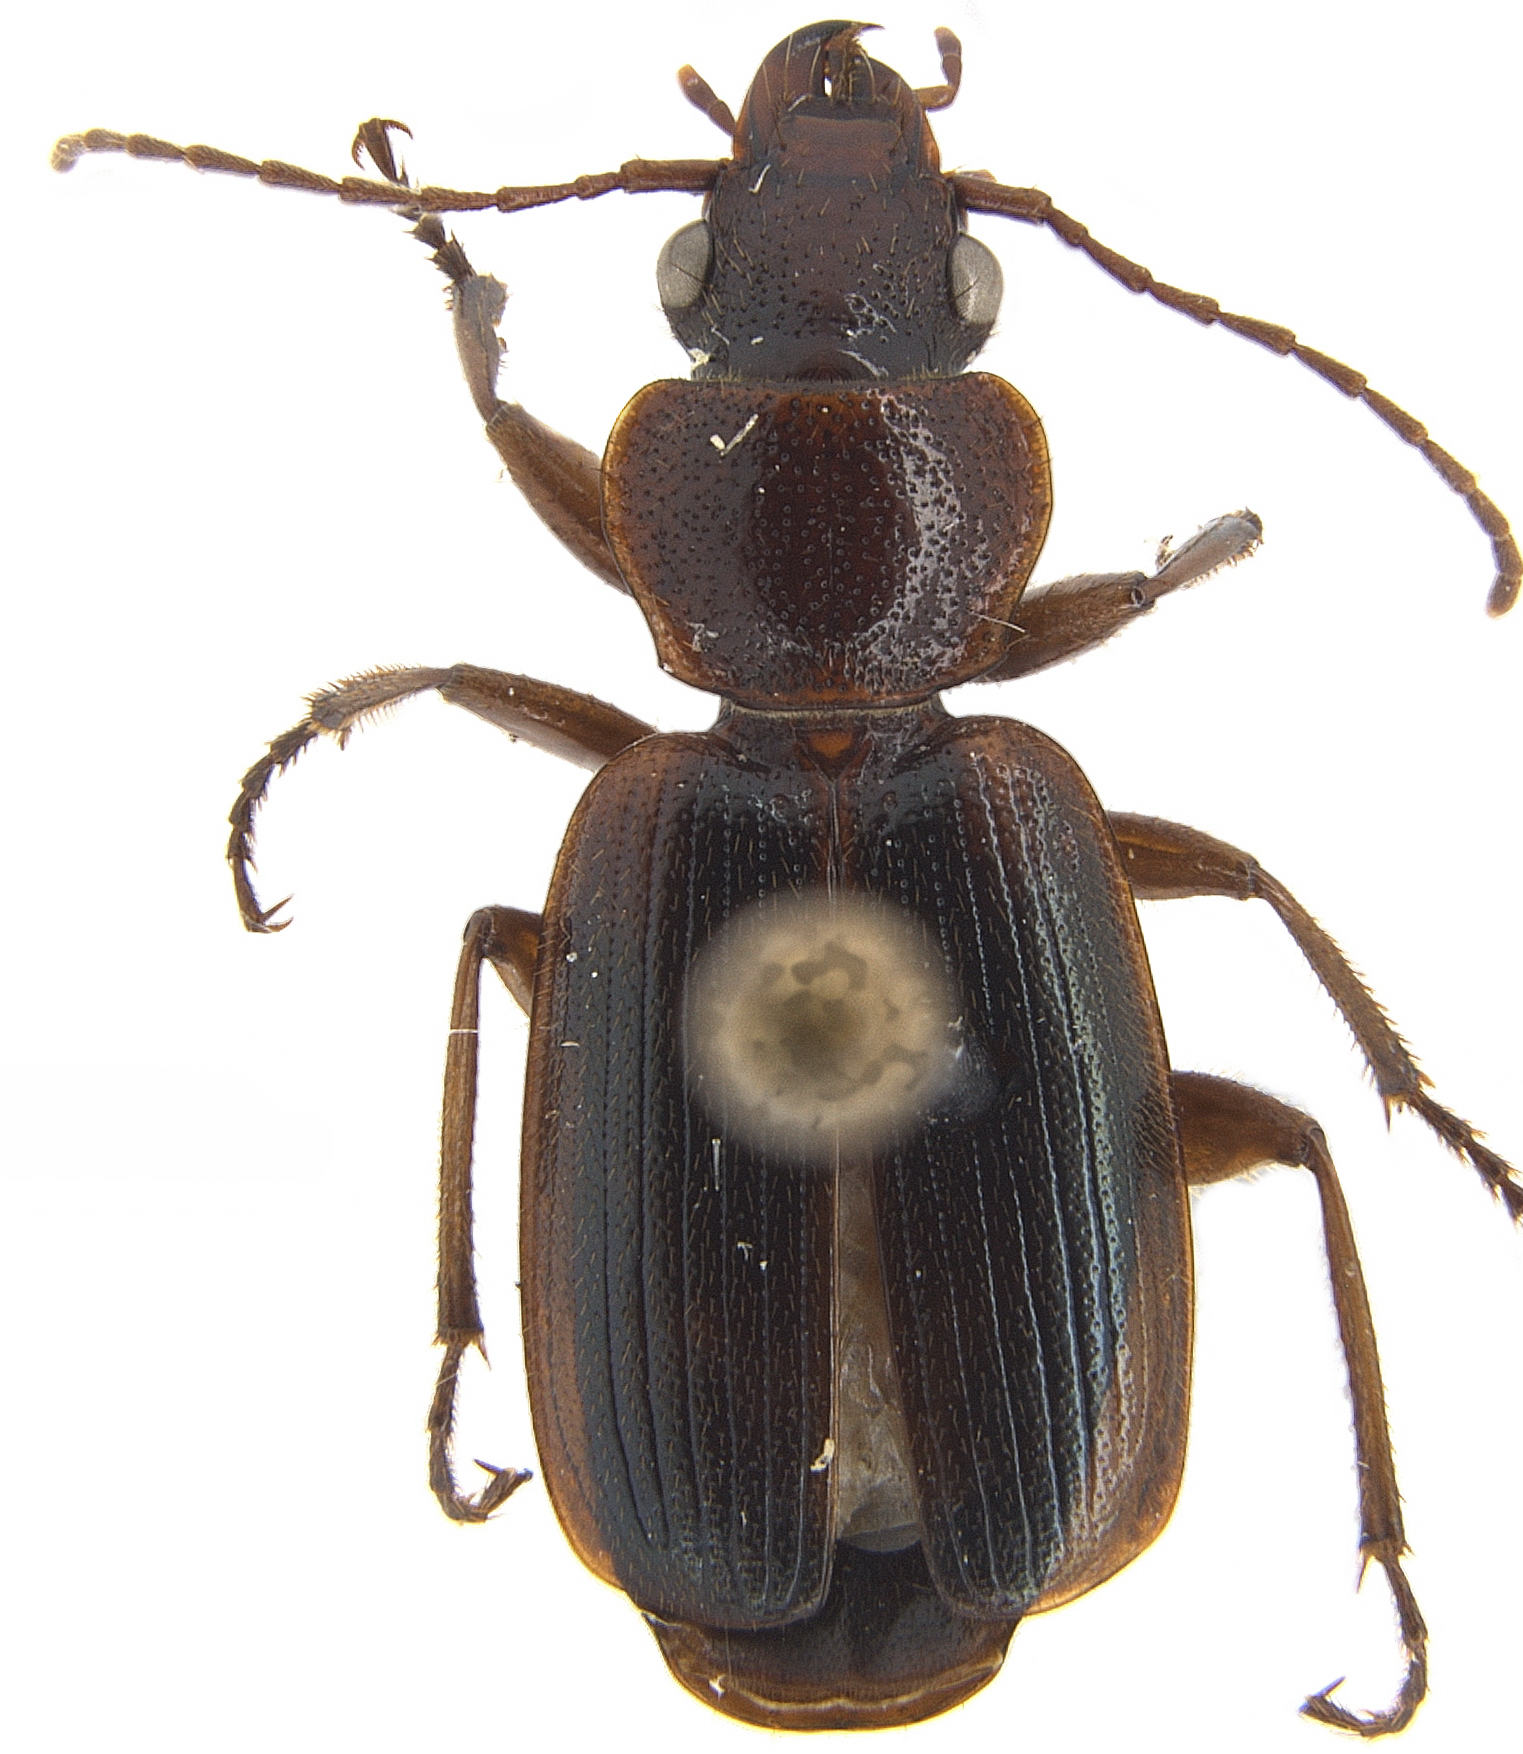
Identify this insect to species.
Cymindis planipennis
